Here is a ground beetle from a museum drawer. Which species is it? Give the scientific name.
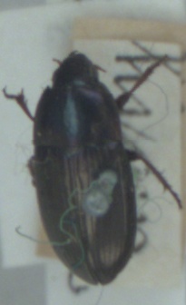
Amara aenea
